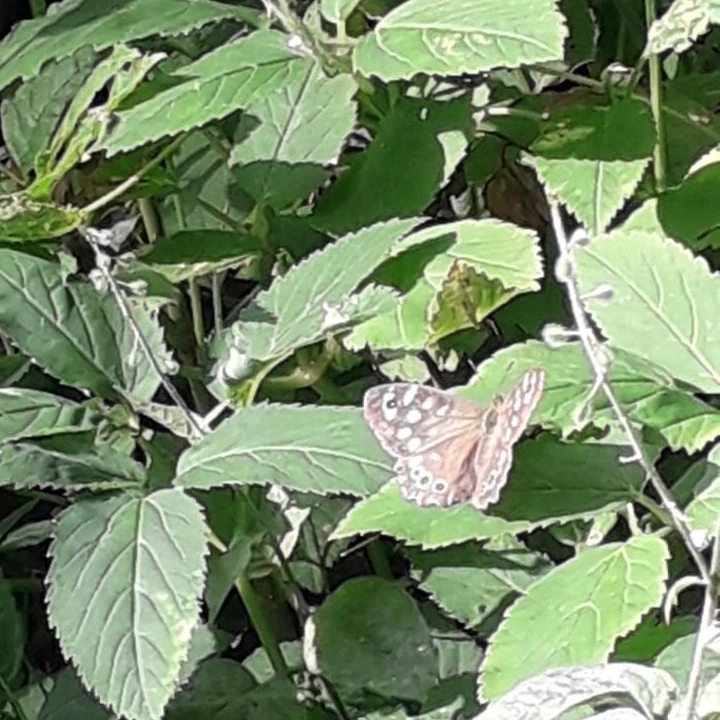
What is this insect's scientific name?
Pararge aegeria
